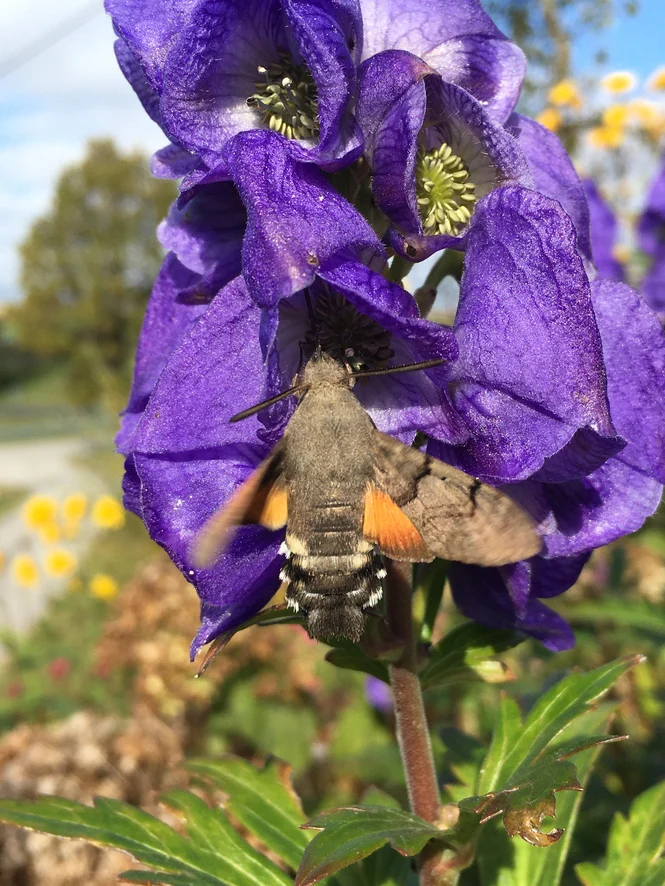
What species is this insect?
Macroglossum stellatarum
